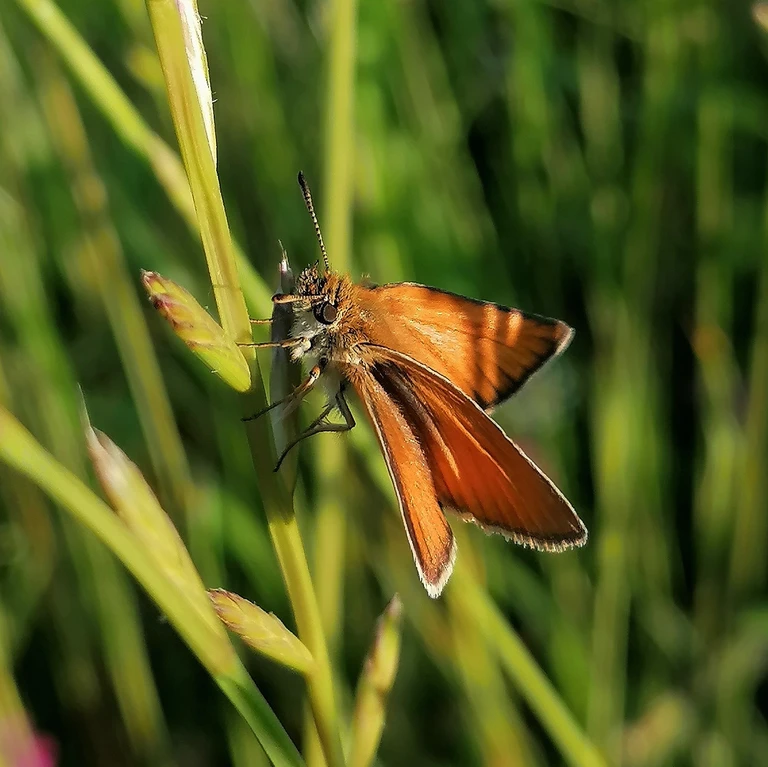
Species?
Thymelicus lineola
